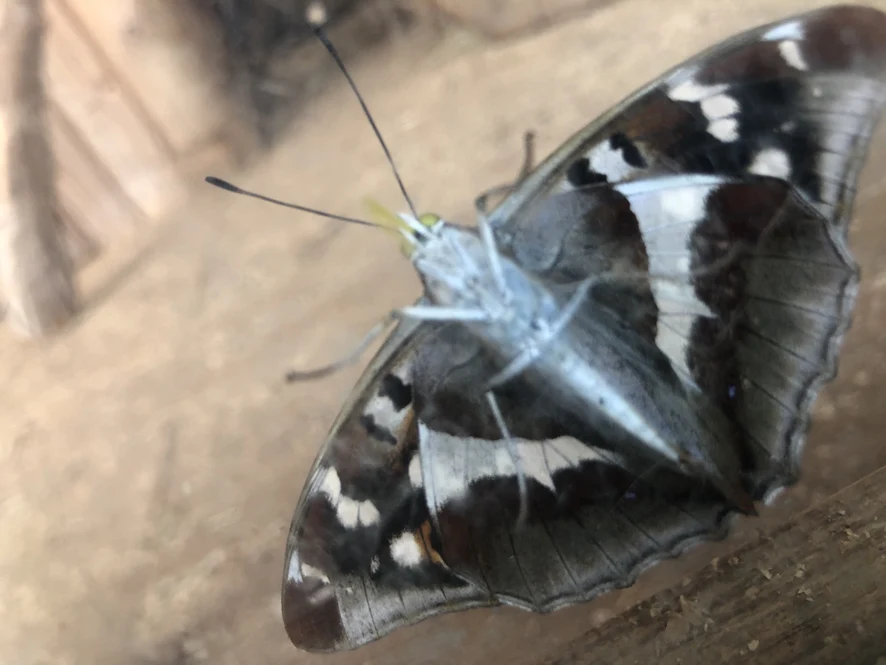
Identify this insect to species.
Apatura iris
